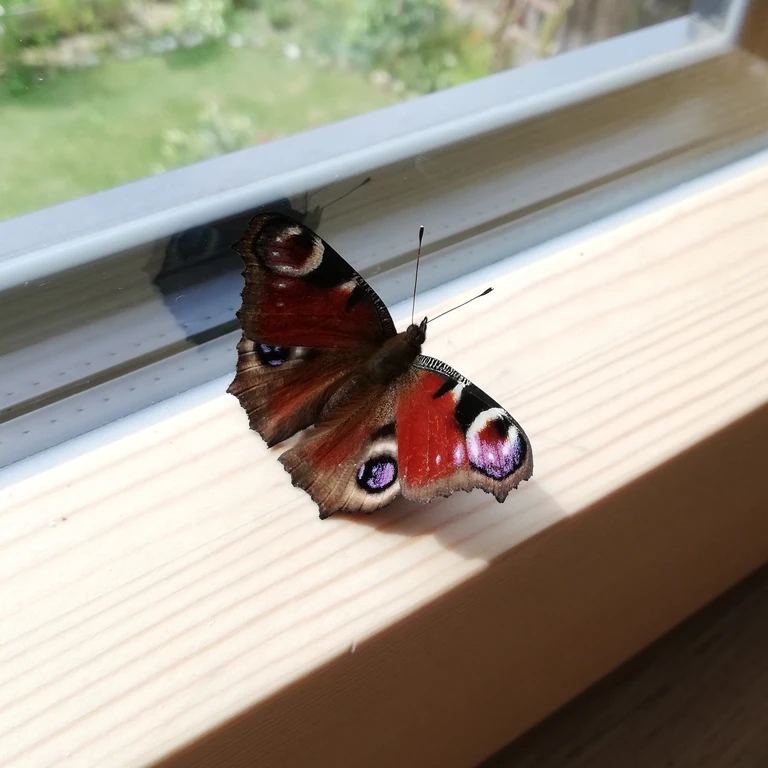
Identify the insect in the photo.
Aglais io
